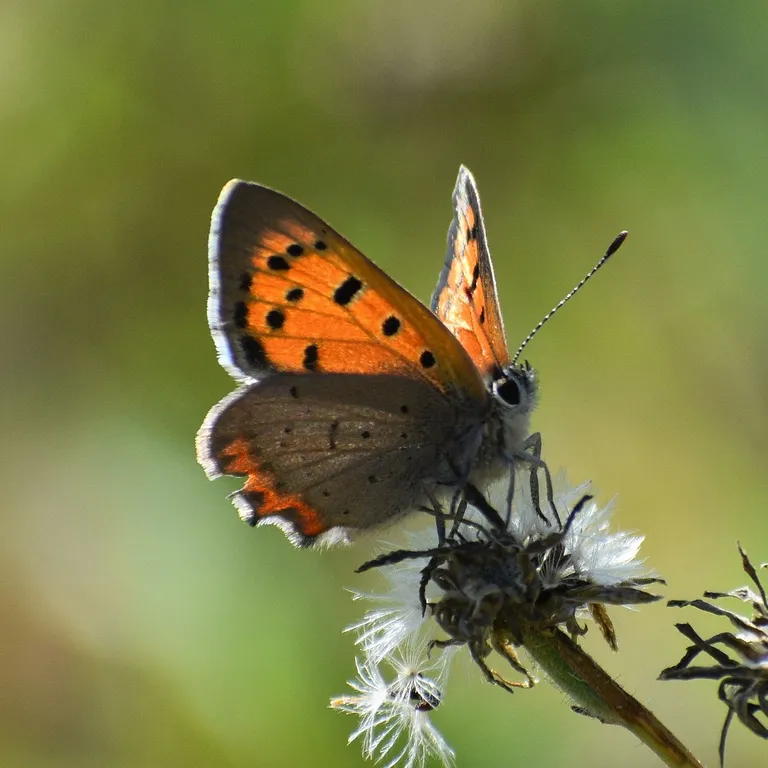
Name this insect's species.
Lycaena phlaeas
